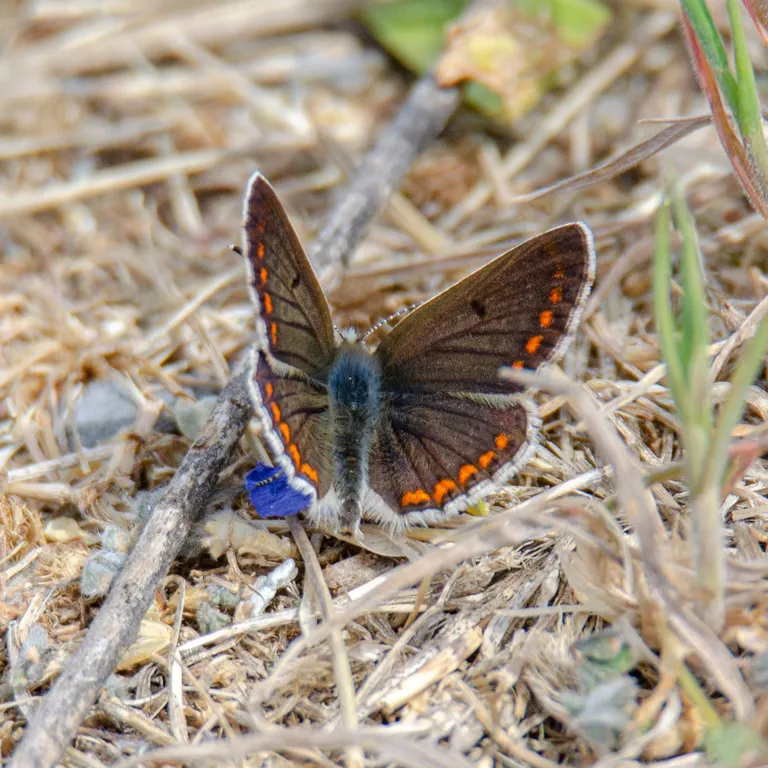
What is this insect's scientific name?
Aricia agestis/artaxerxes
